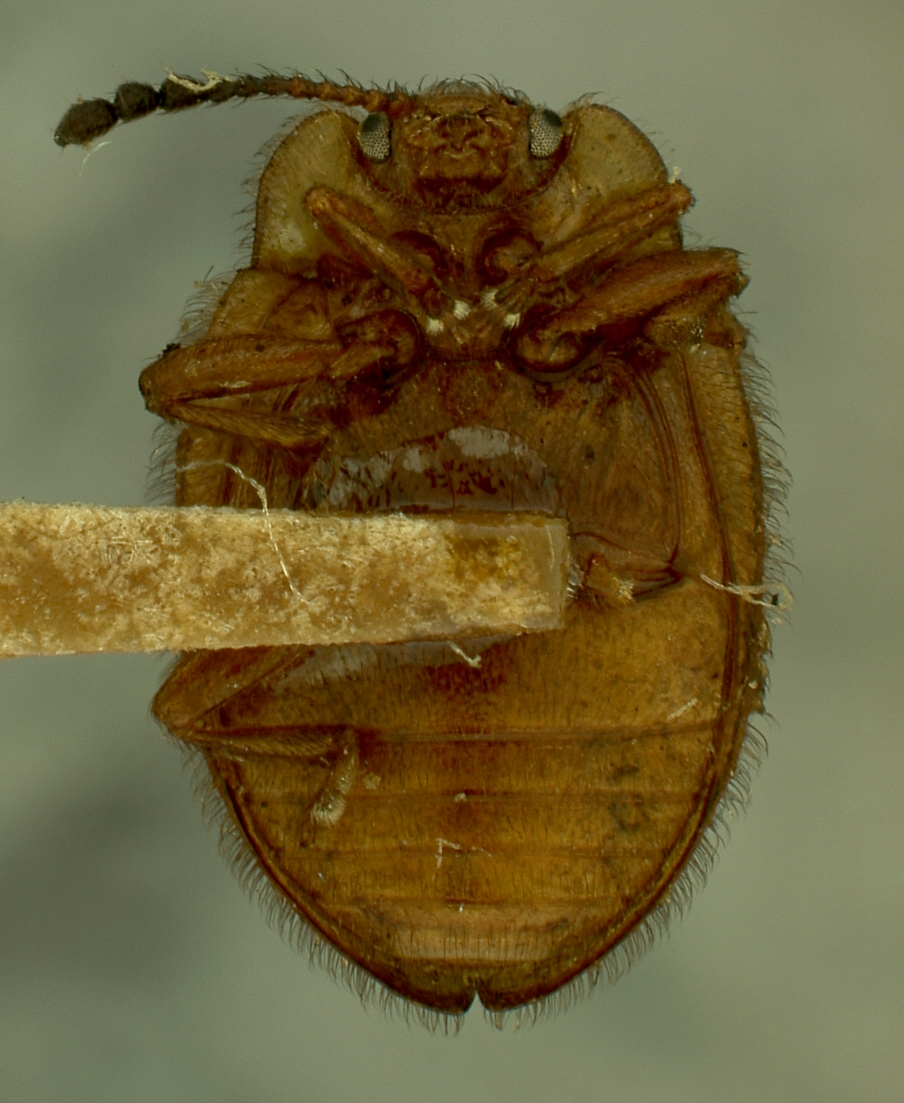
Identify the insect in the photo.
Stenotarsus solidus
